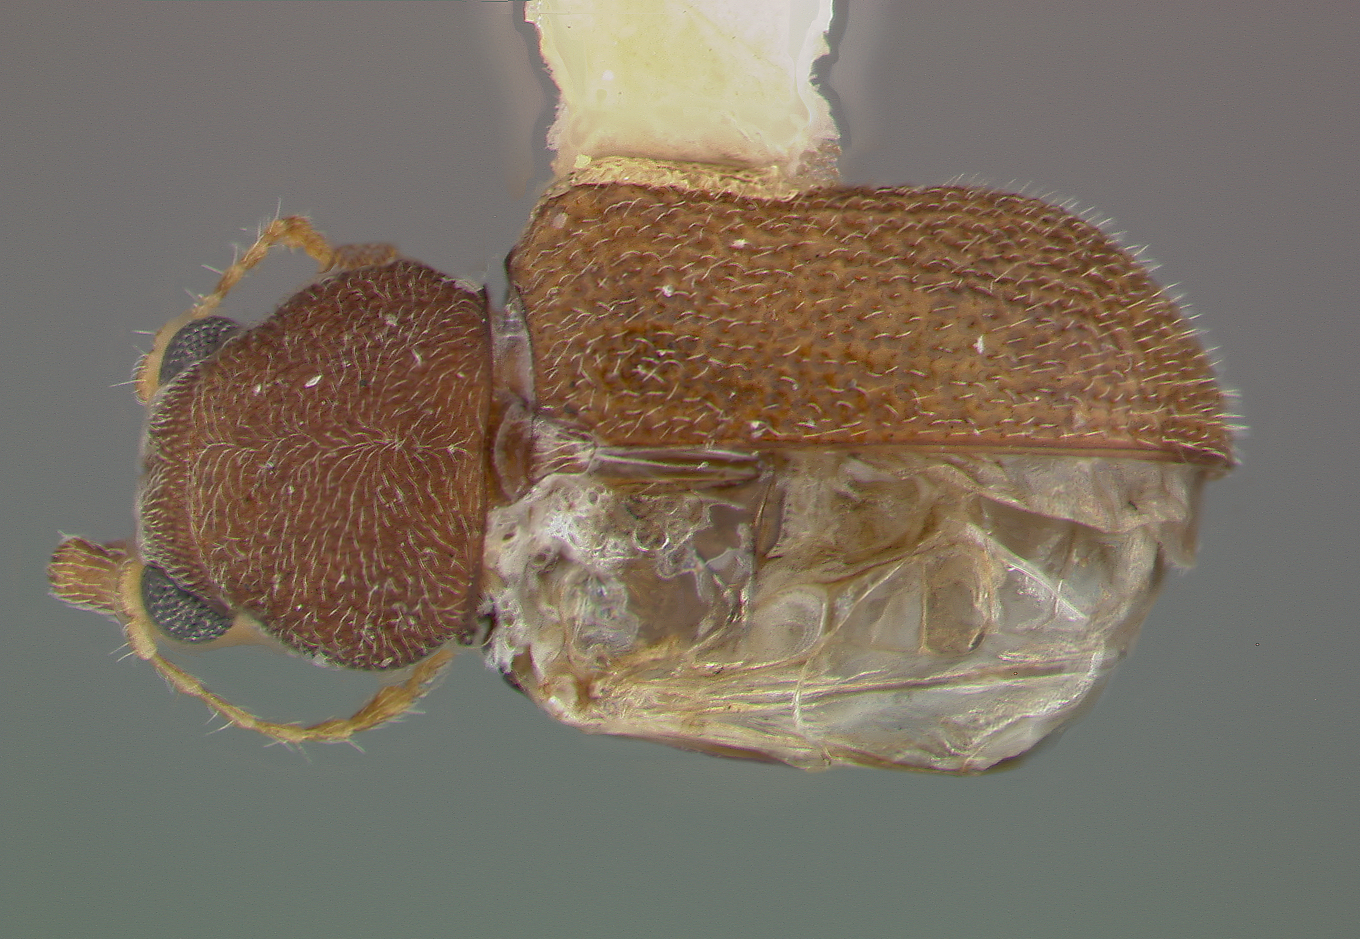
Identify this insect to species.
Xanthonia serrata
